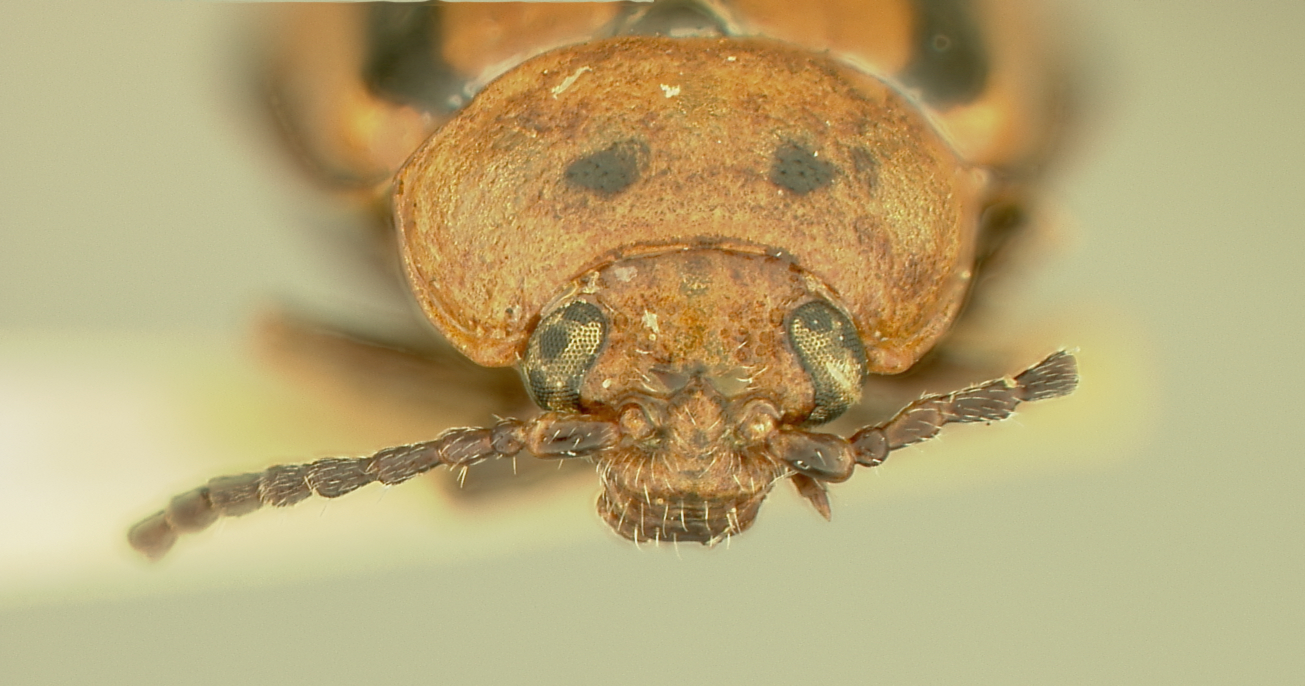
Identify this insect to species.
Disonycha arizonae
